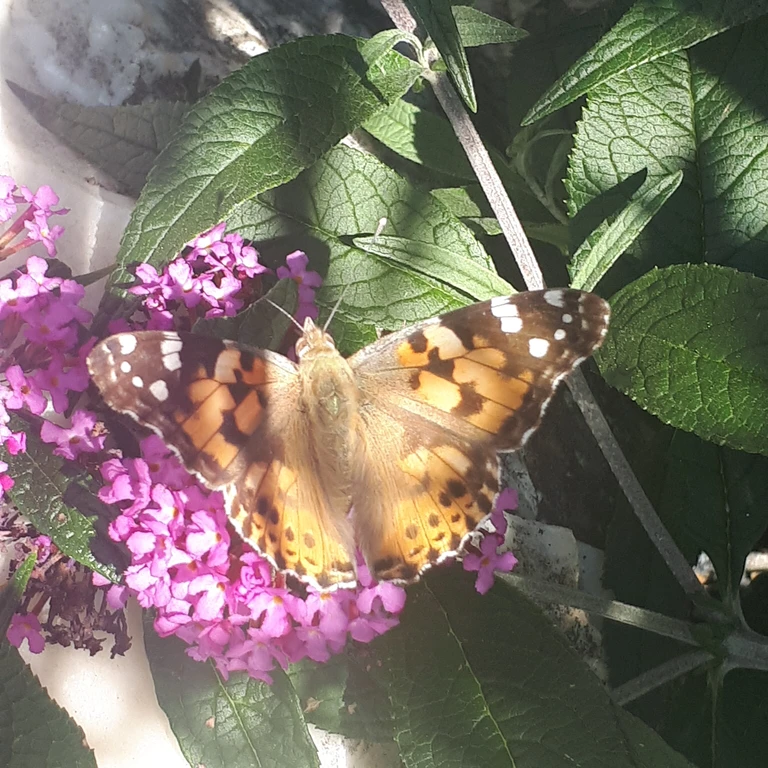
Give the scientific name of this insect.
Vanessa cardui
